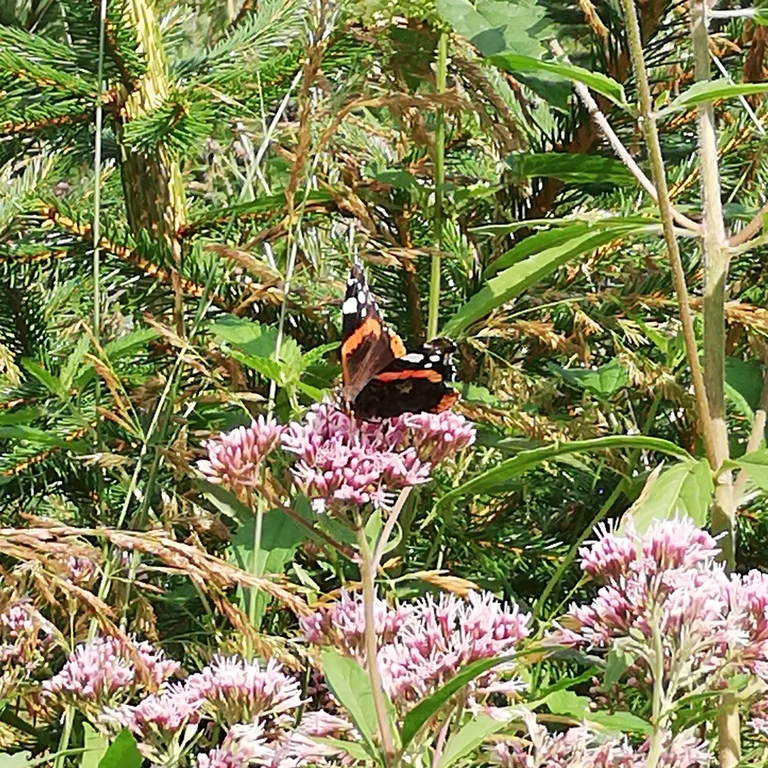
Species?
Vanessa atalanta
